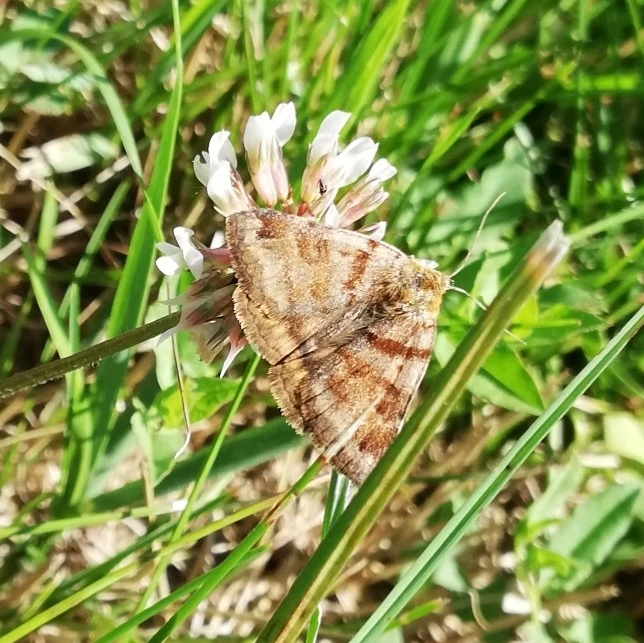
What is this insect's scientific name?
Euclidia glyphica
